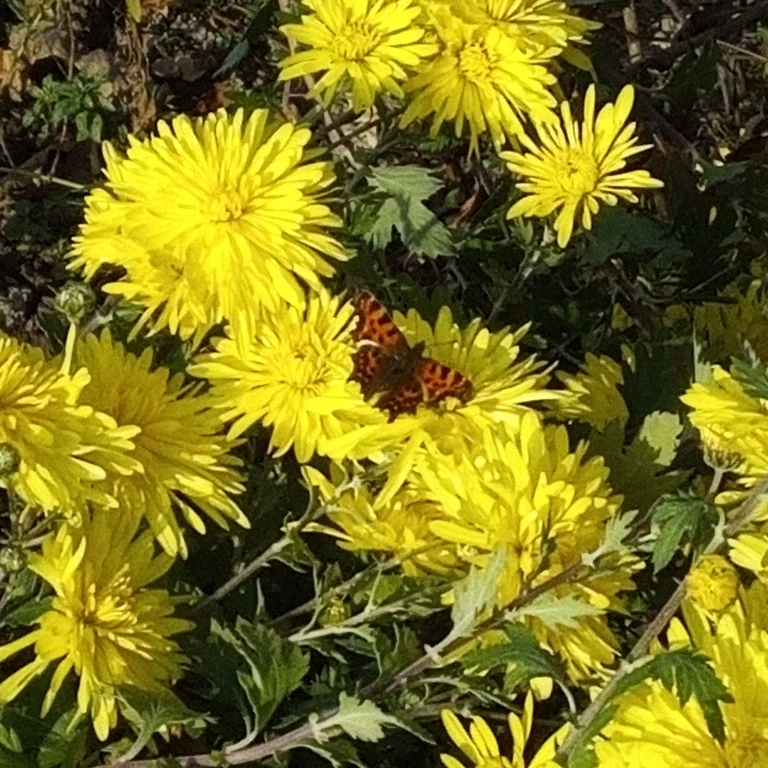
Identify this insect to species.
Polygonia c-album
